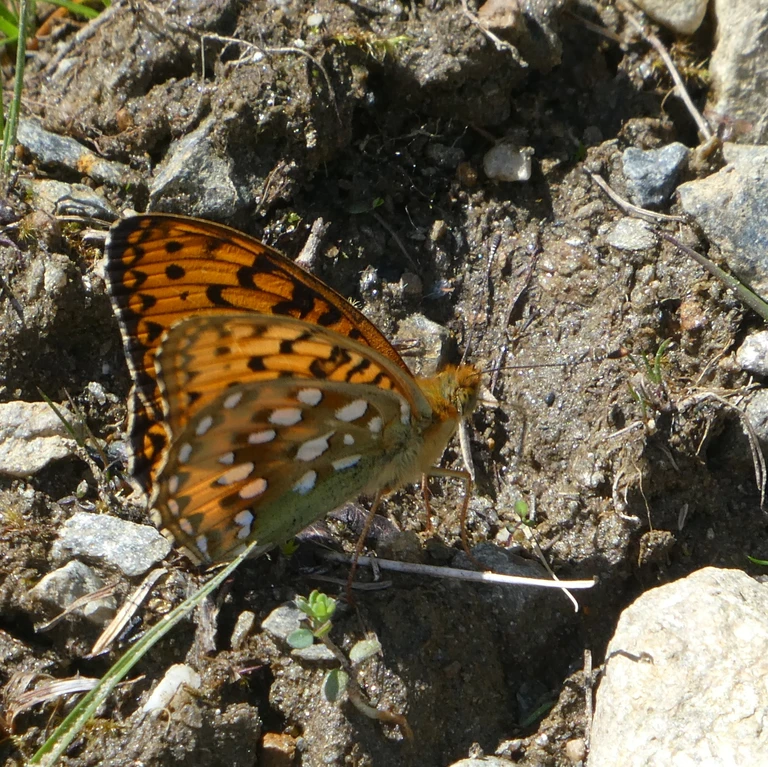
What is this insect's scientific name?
Speyeria aglaja
